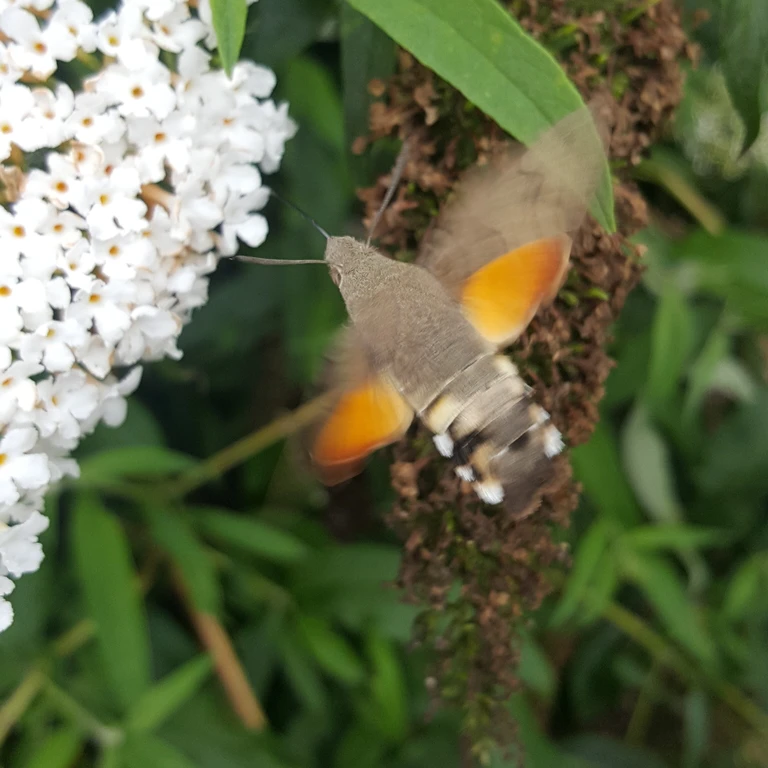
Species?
Macroglossum stellatarum
